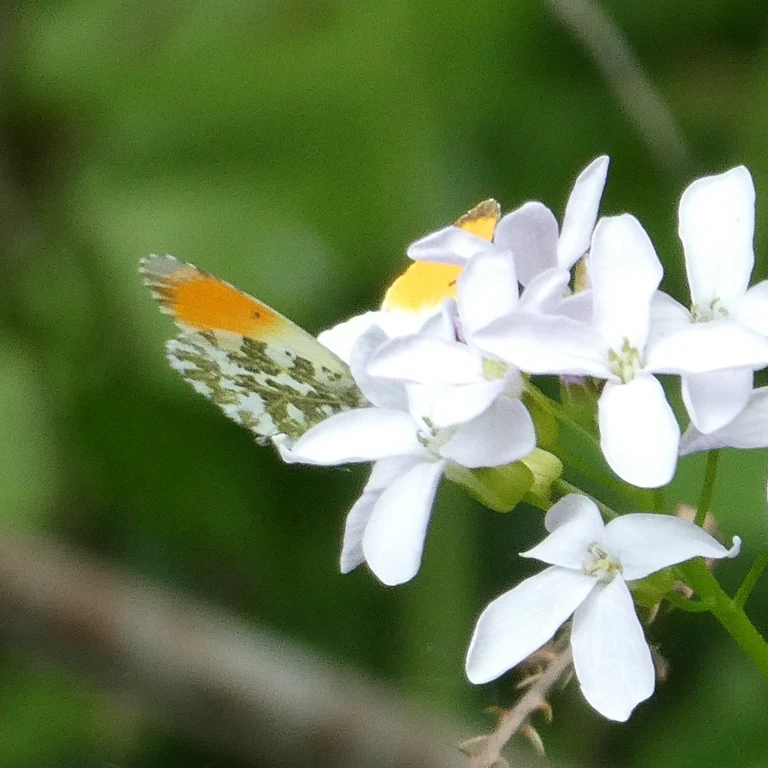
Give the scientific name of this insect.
Anthocharis cardamines
